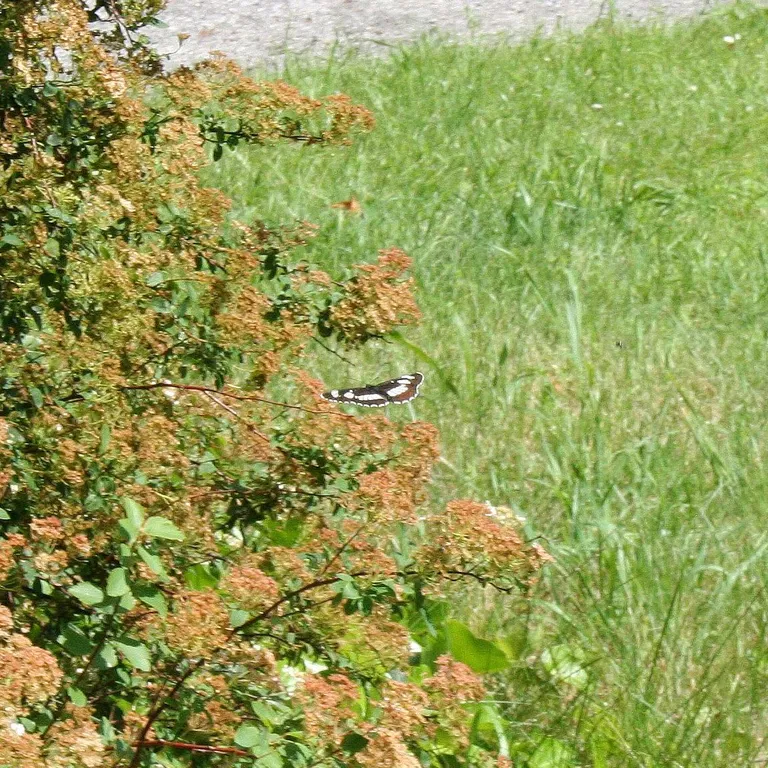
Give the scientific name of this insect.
Neptis rivularis
